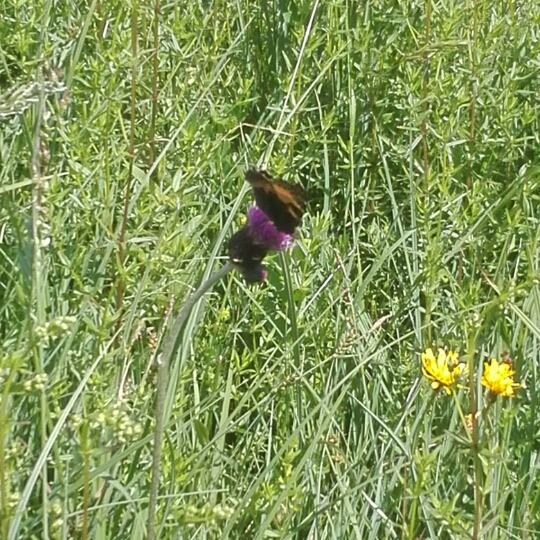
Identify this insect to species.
Vanessa cardui
